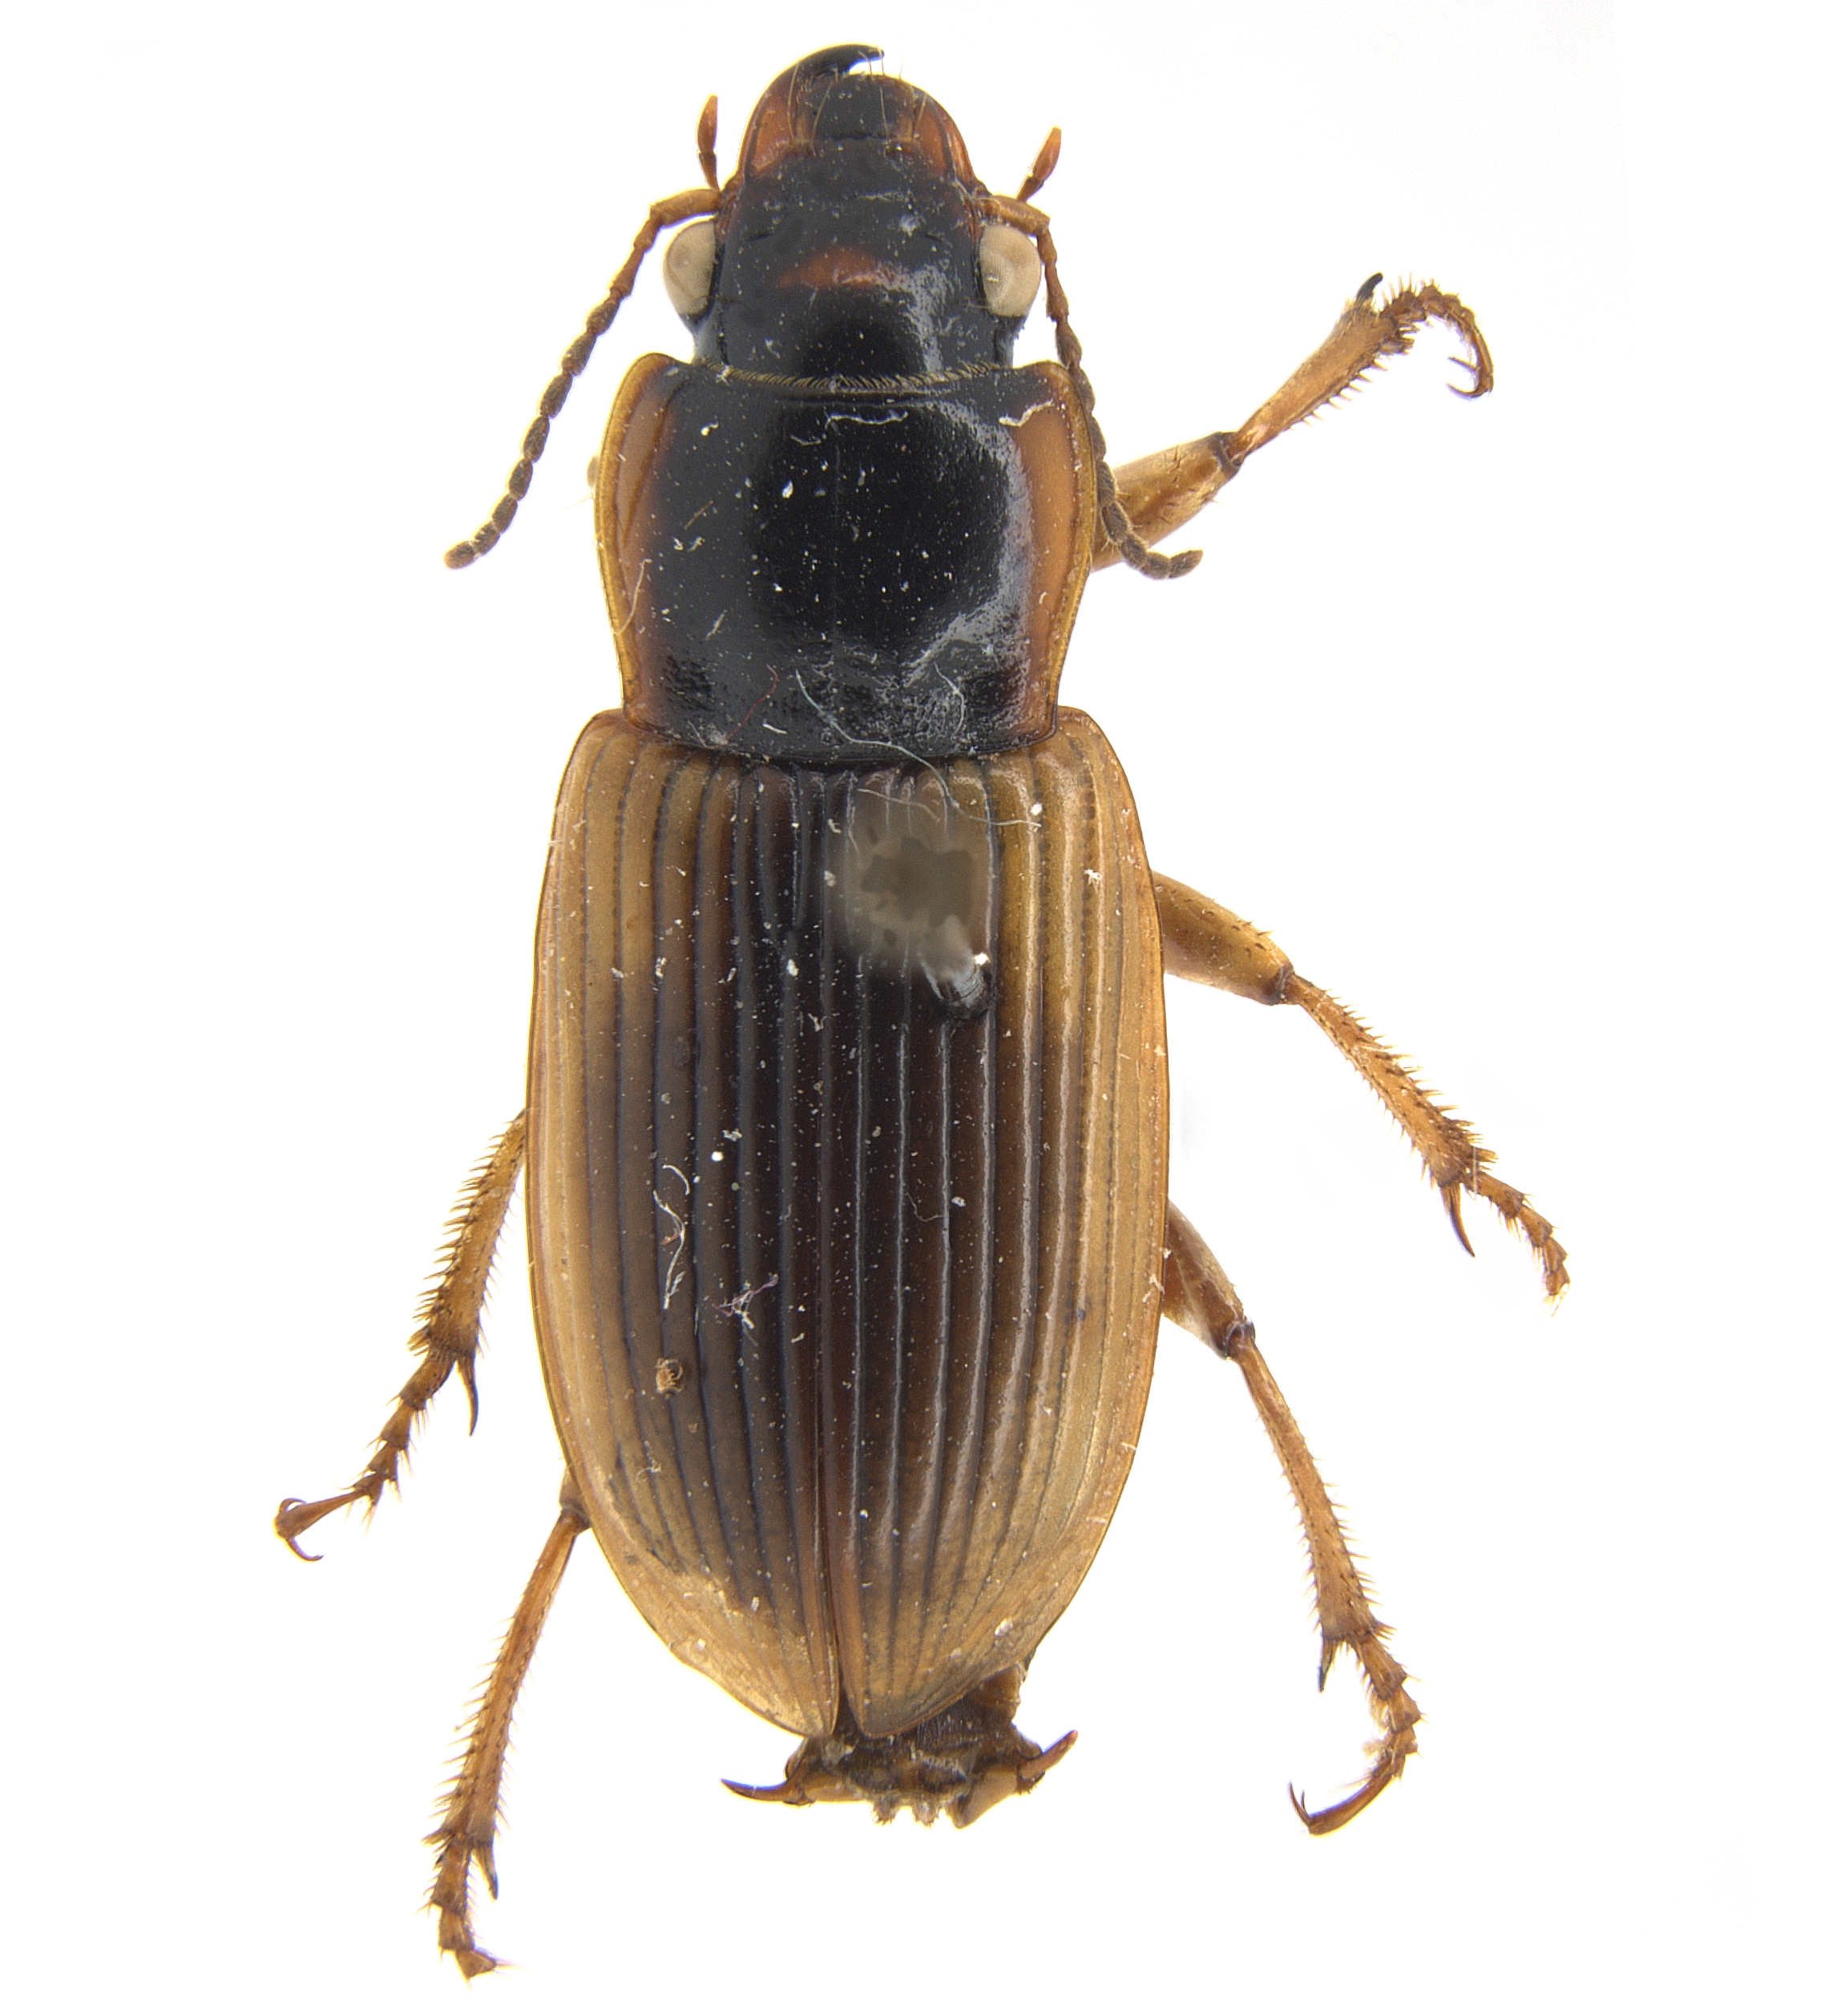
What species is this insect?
Anisodactylus discoideus
